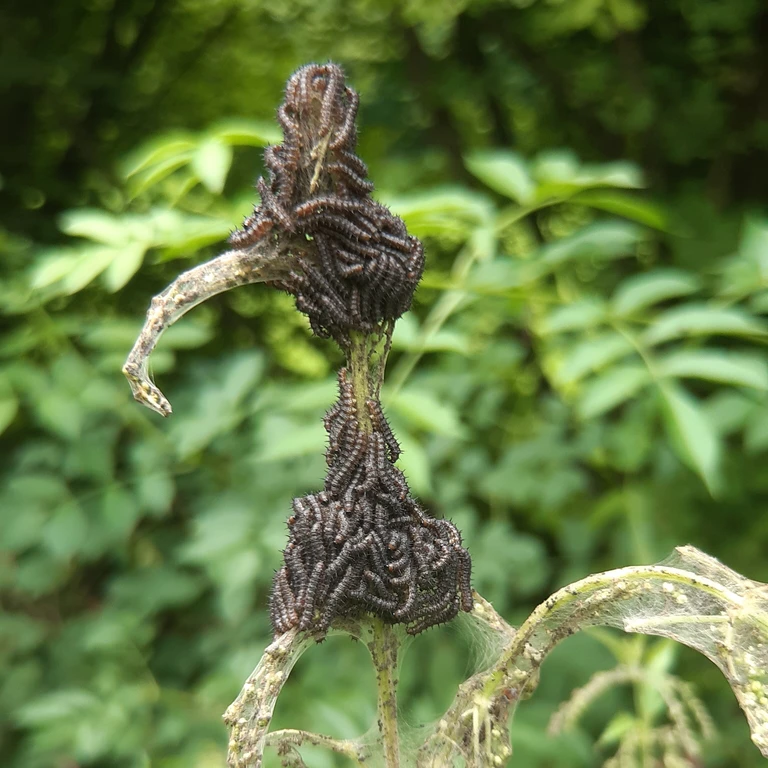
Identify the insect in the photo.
Aglais io
